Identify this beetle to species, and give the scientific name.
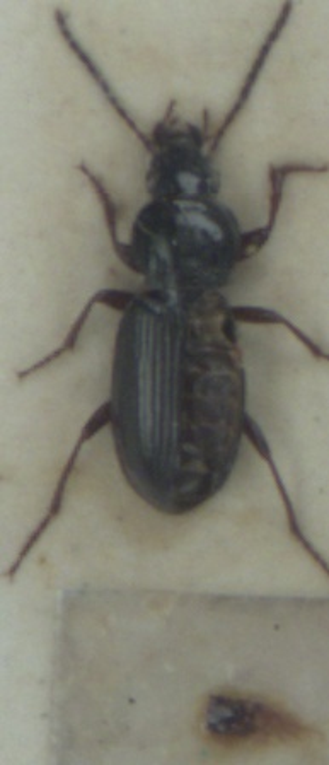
Pterostichus strenuus
